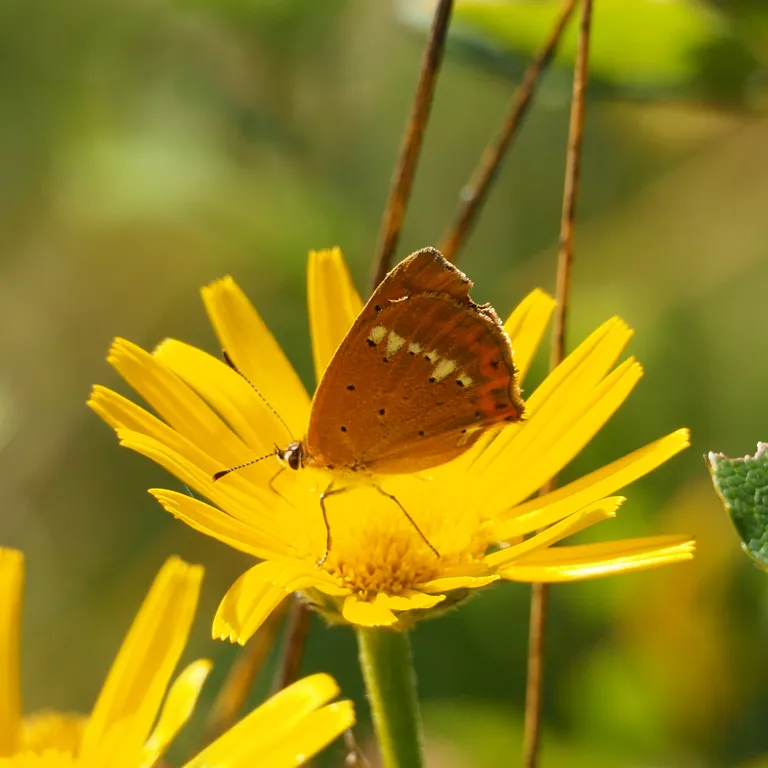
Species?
Lycaena virgaureae
